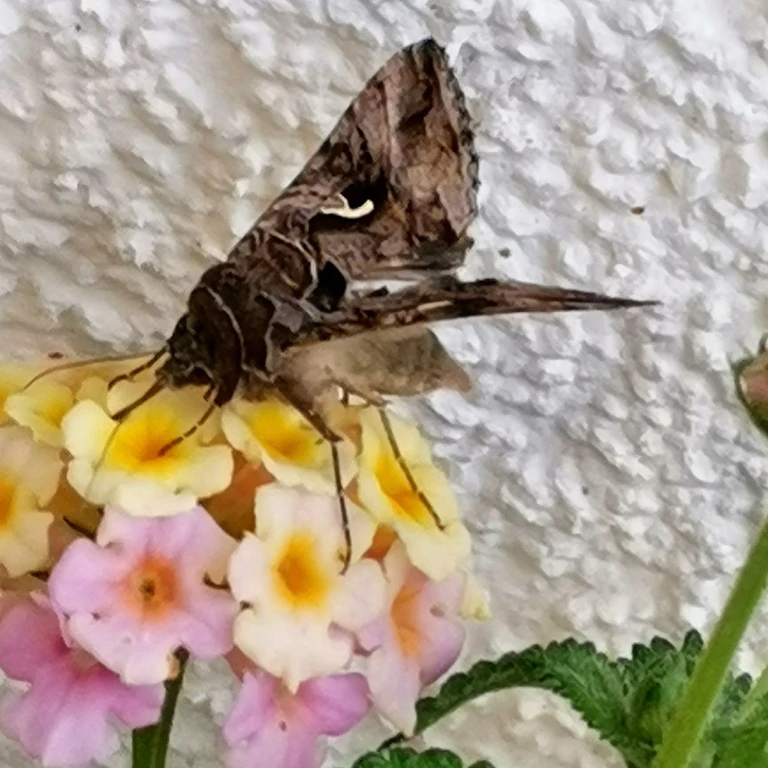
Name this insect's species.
Autographa gamma
